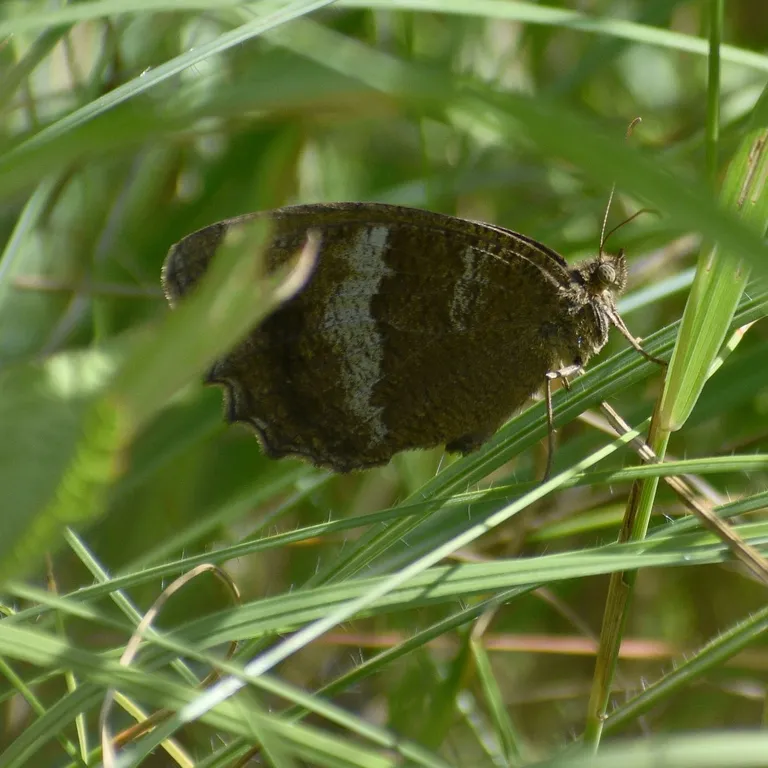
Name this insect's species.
Minois dryas
